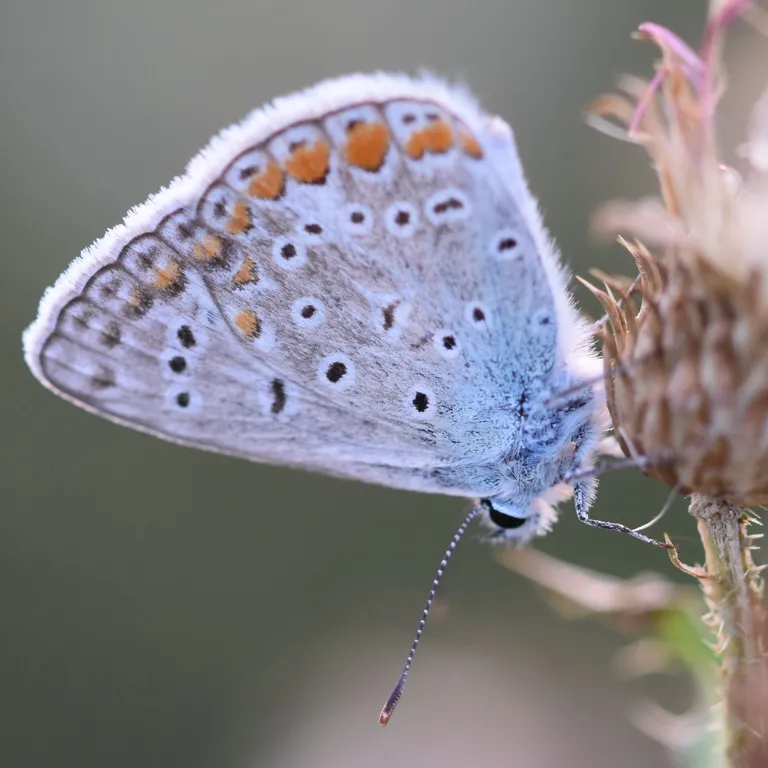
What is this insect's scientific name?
Polyommatus icarus
